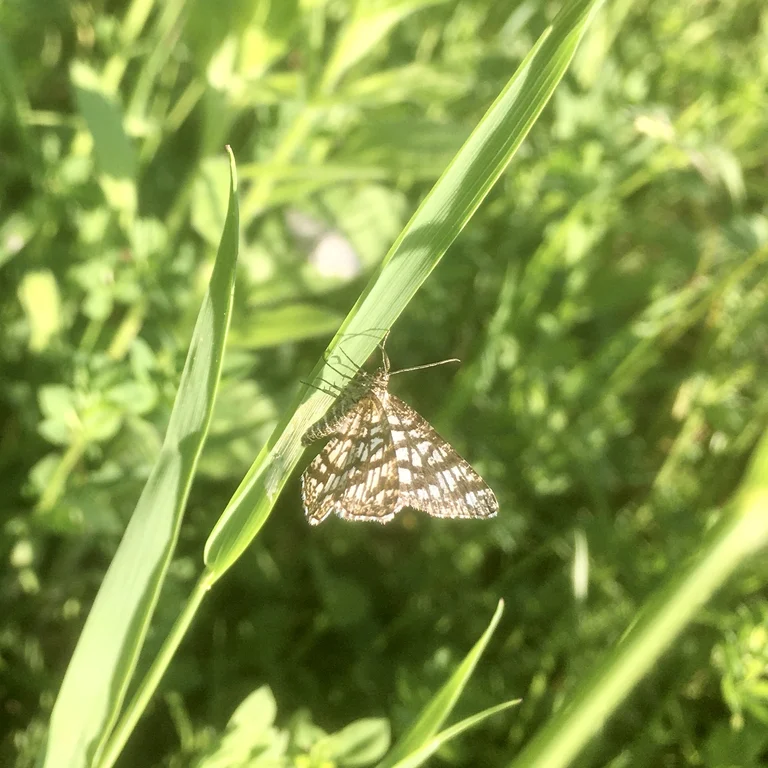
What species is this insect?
Chiasmia clathrata
